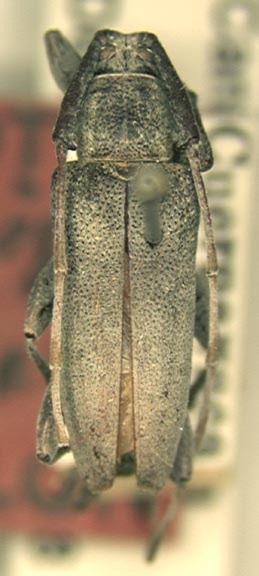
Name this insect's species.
Canidia mexicana (also Canidiopsis hebes)
